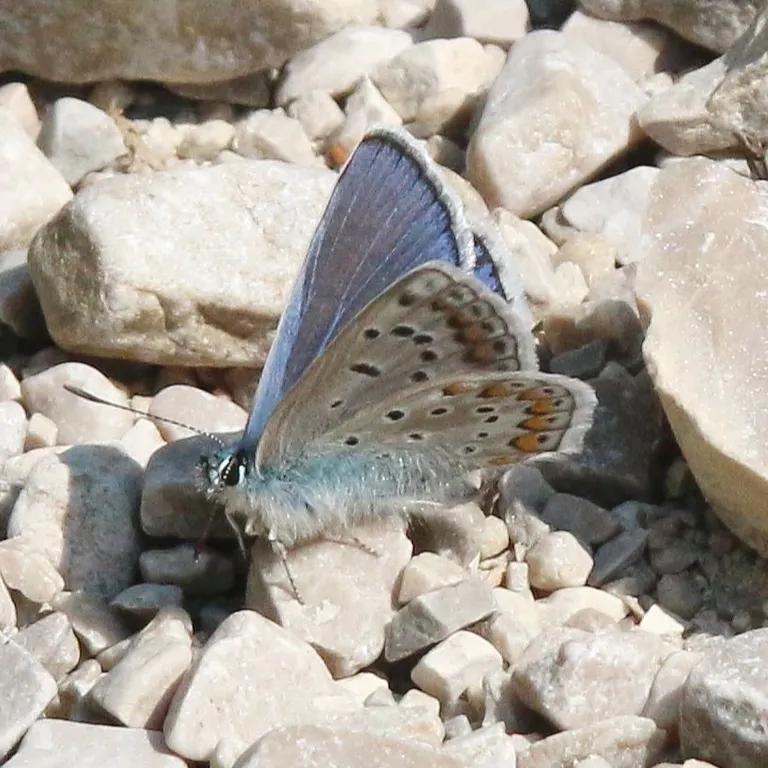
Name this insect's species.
Polyommatus icarus
